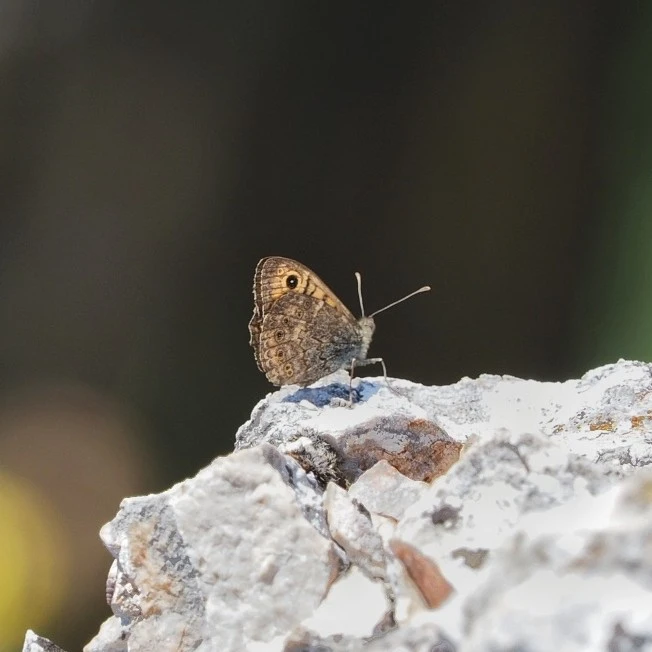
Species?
Lasiommata megera (also Pararge megera)
